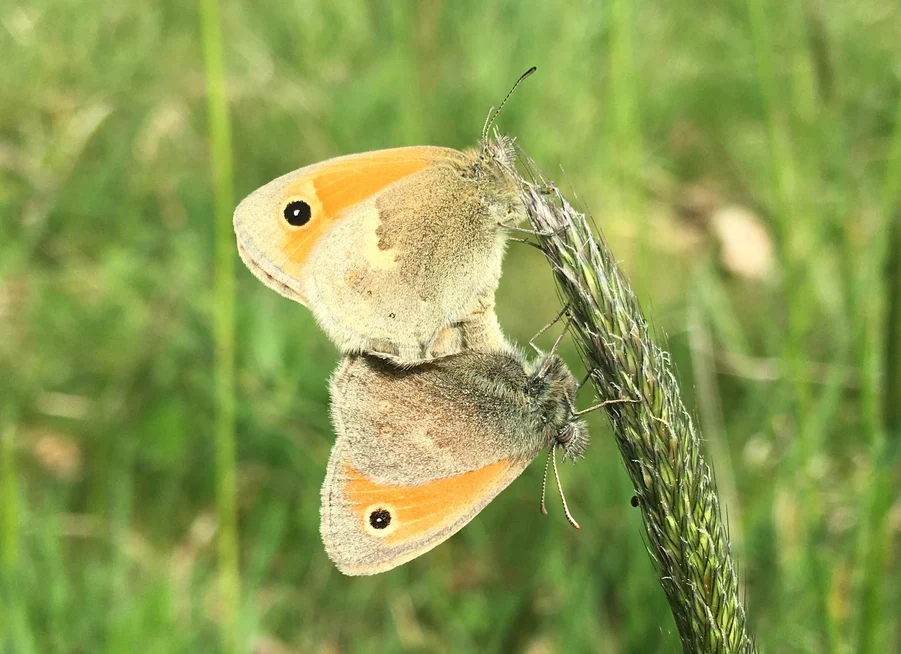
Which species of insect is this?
Coenonympha pamphilus
